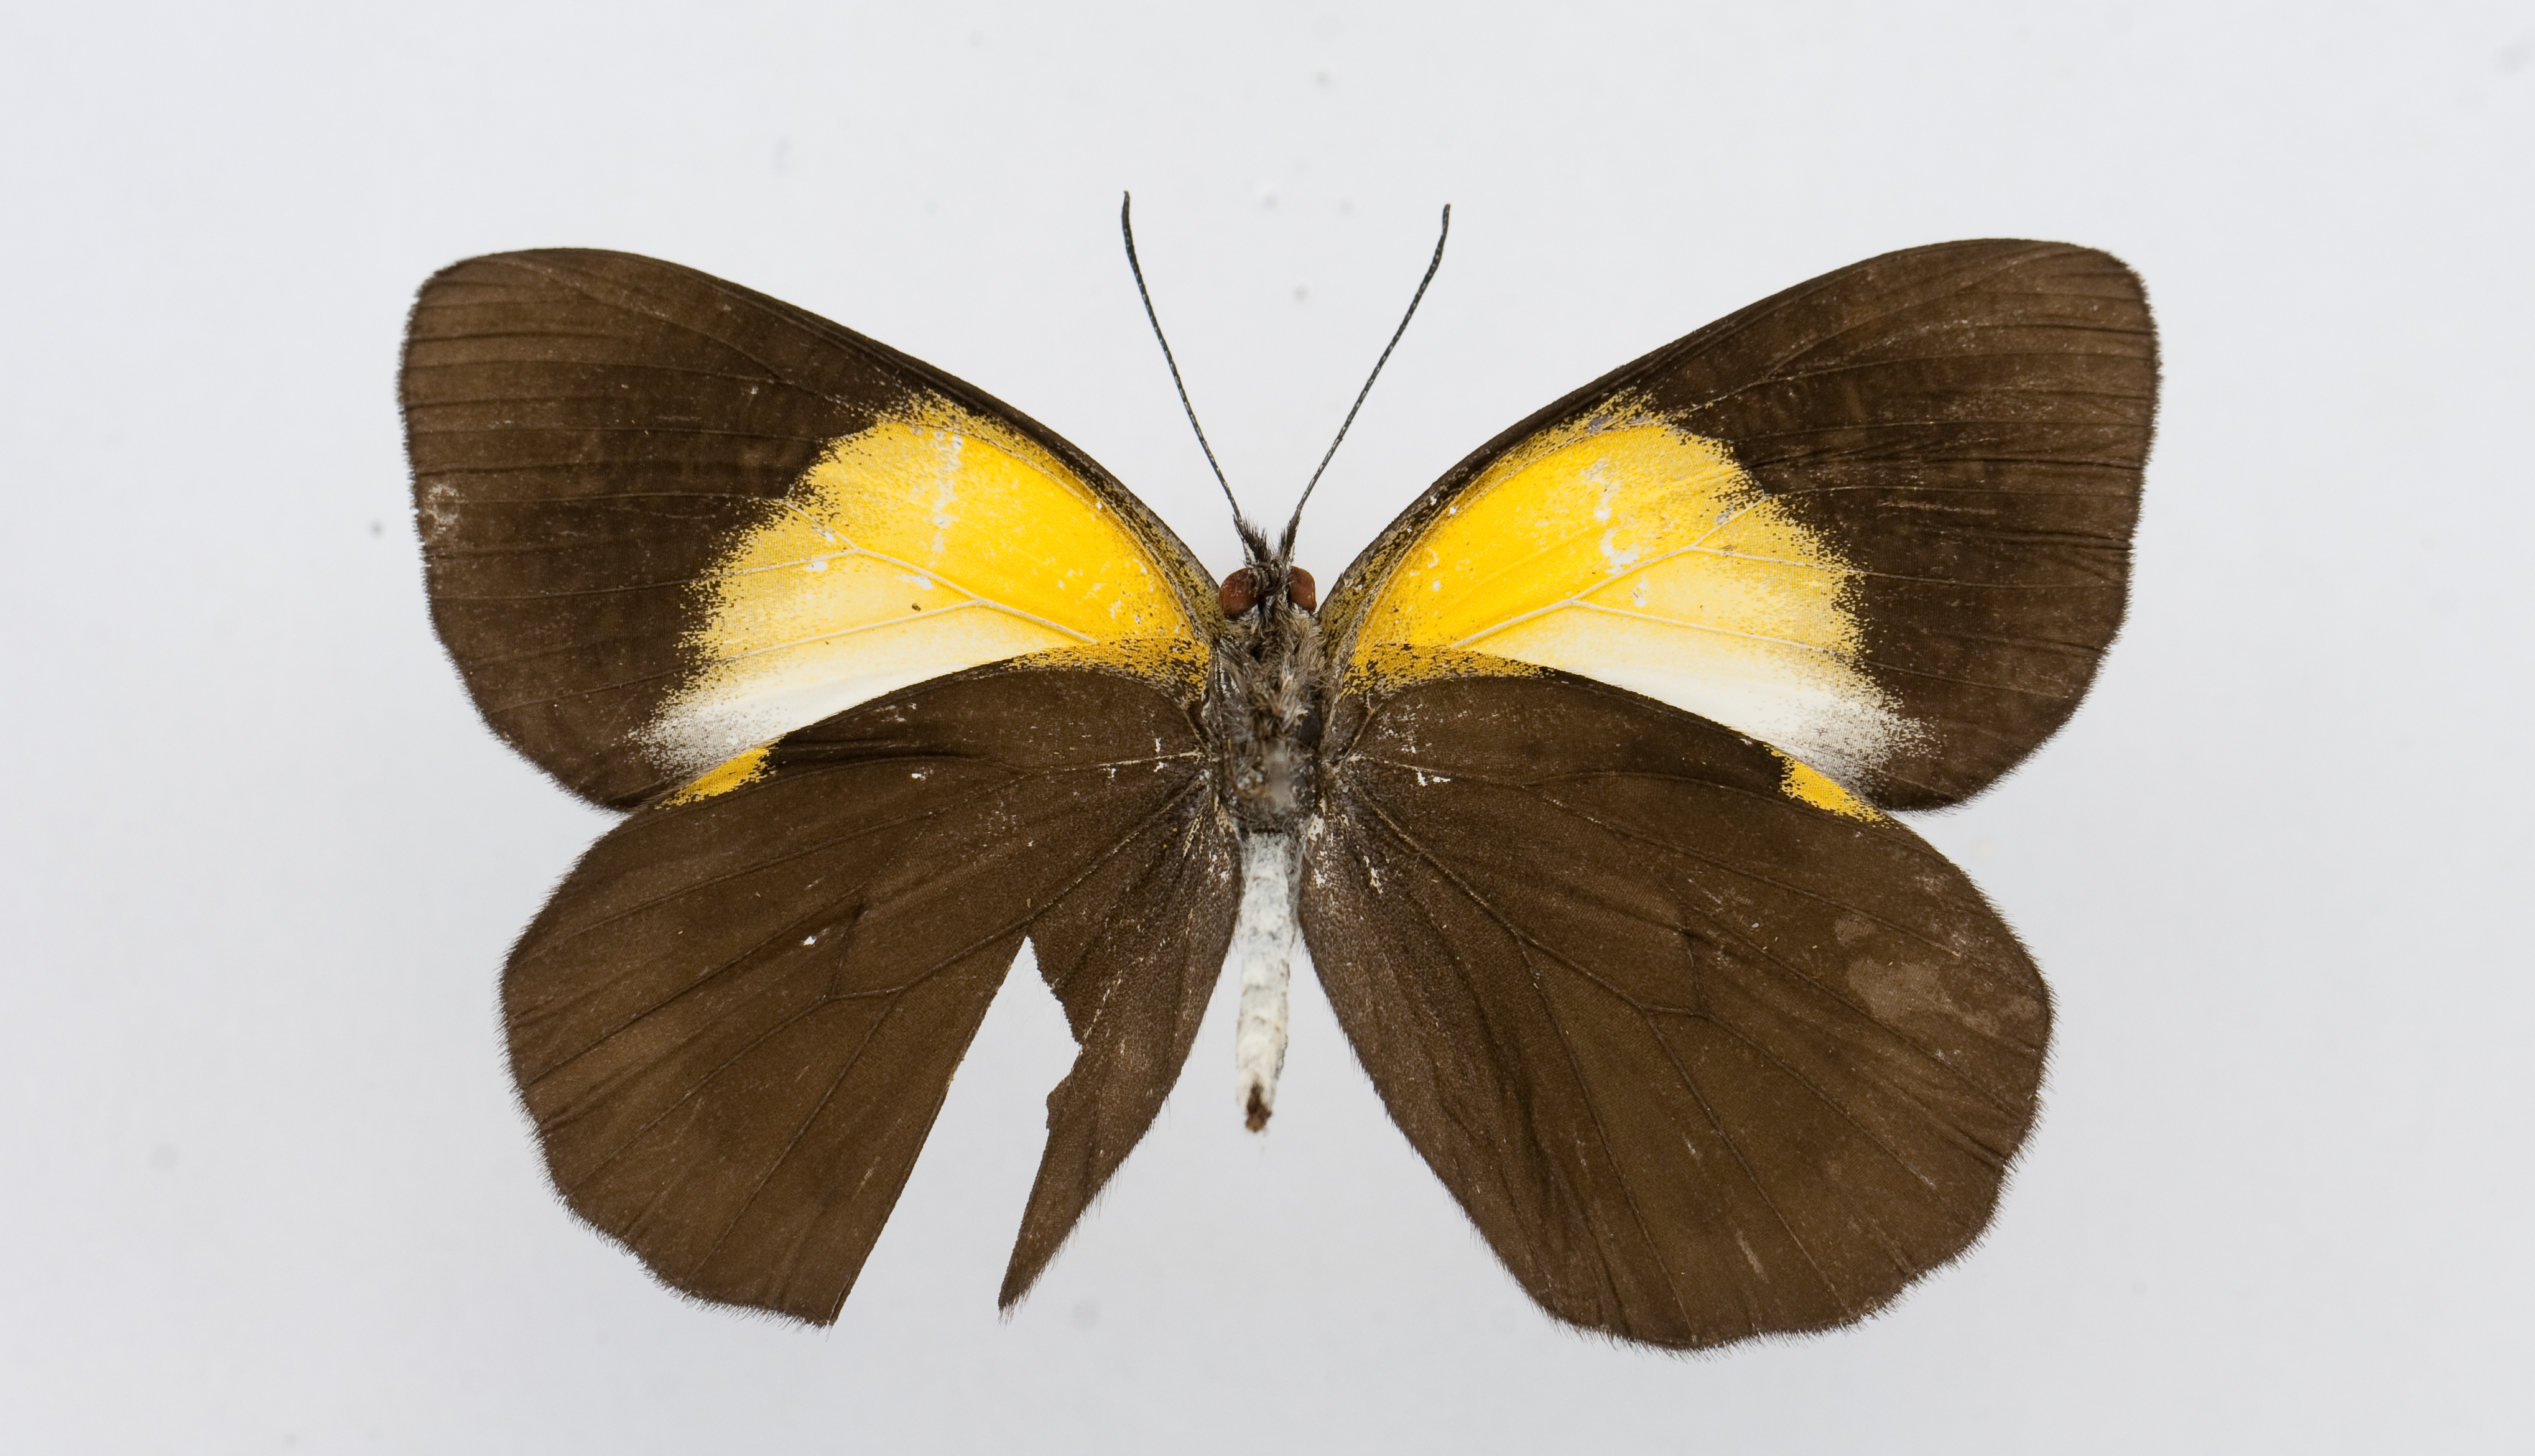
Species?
Belenois margaritacea
